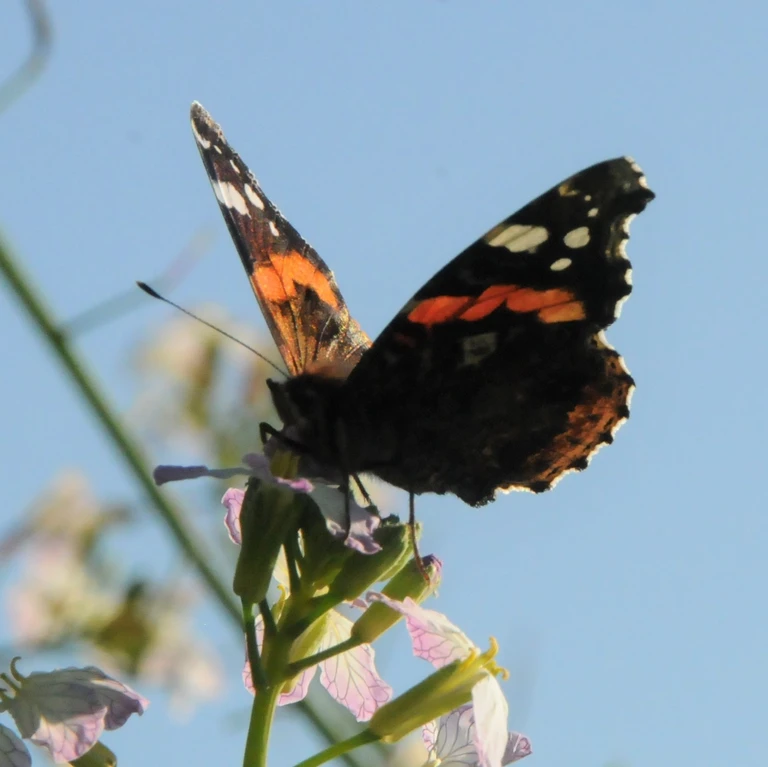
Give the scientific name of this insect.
Vanessa atalanta
